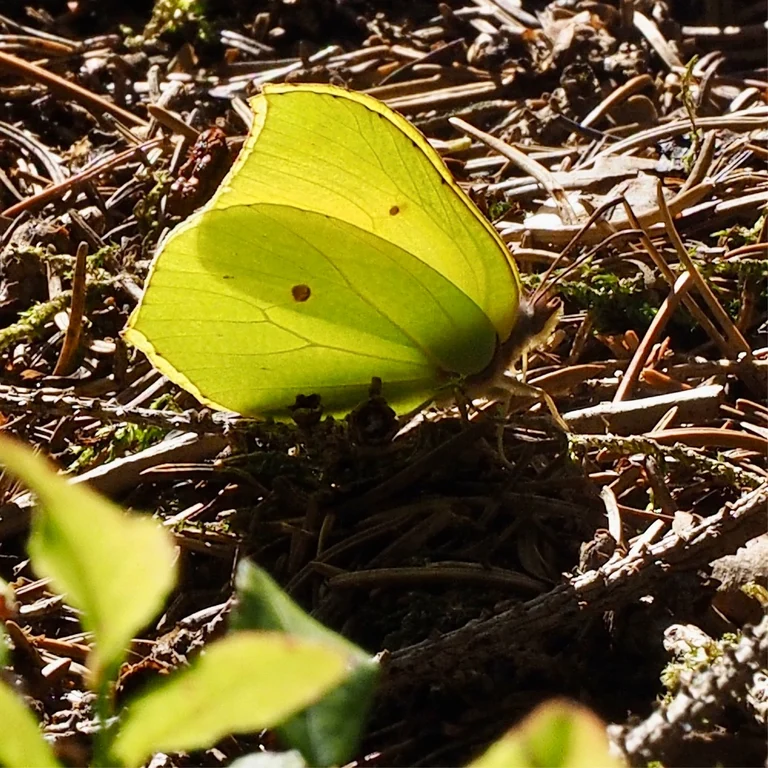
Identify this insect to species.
Gonepteryx rhamni
